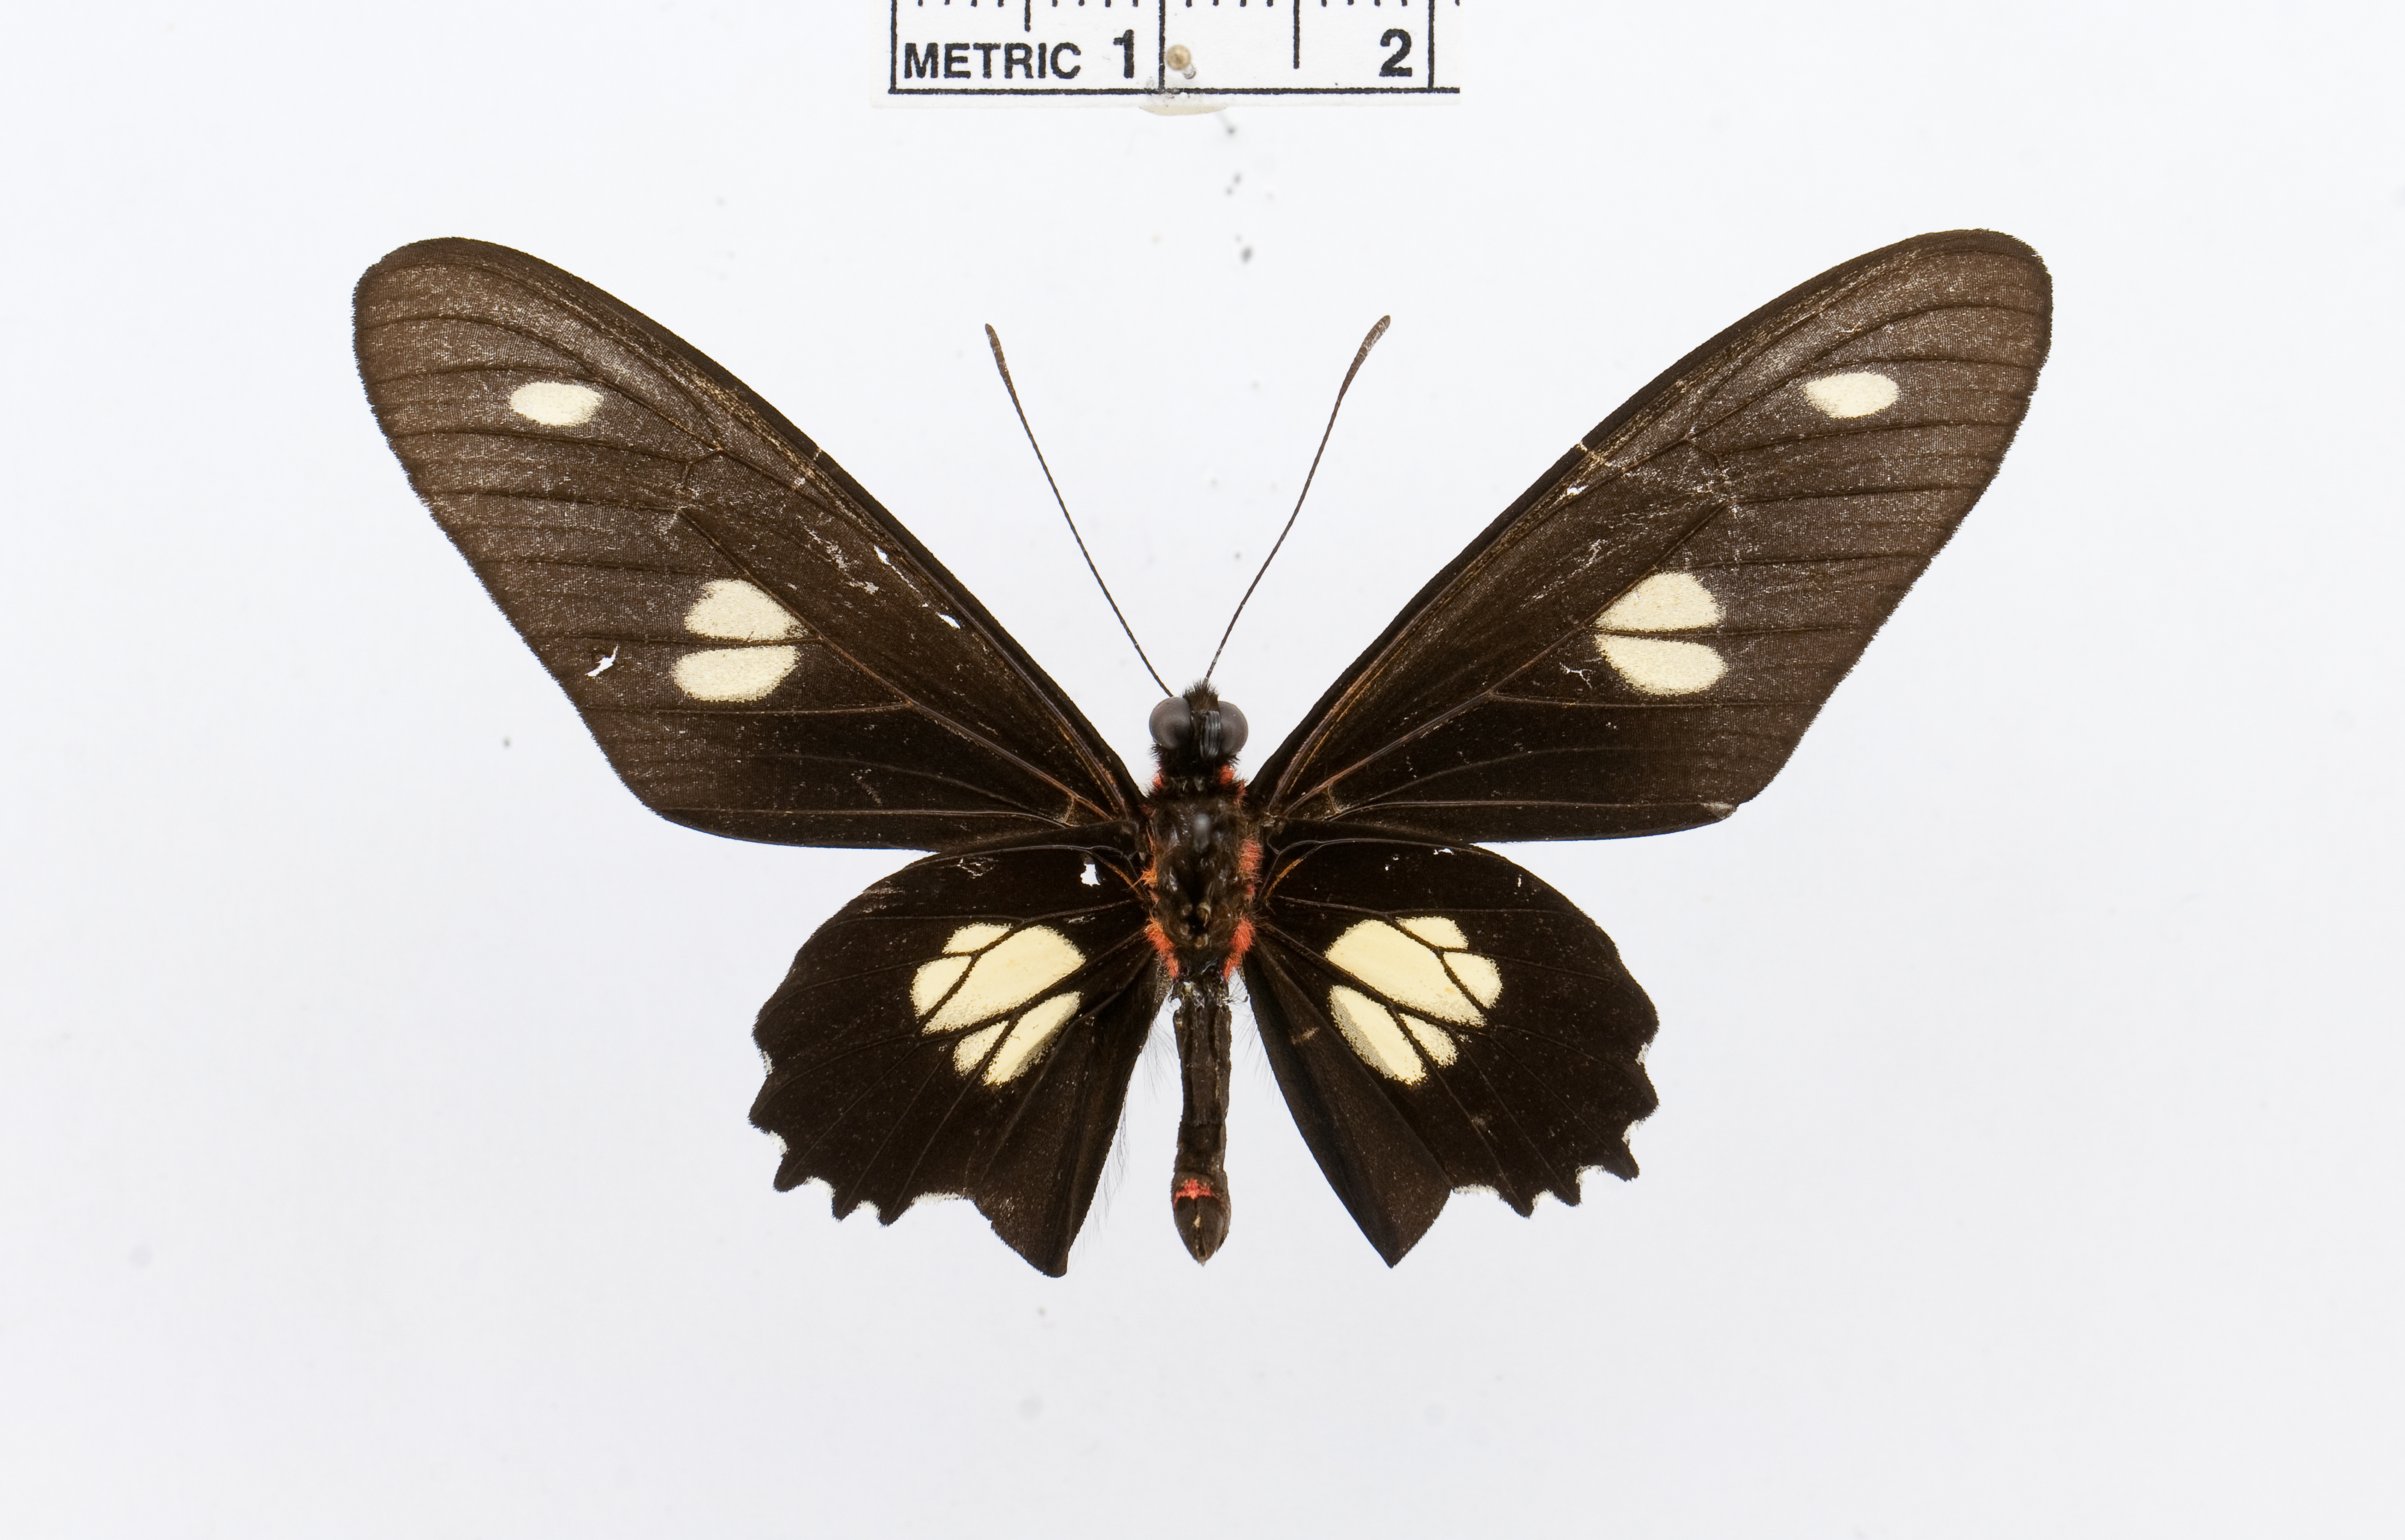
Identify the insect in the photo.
Parides chabrias
